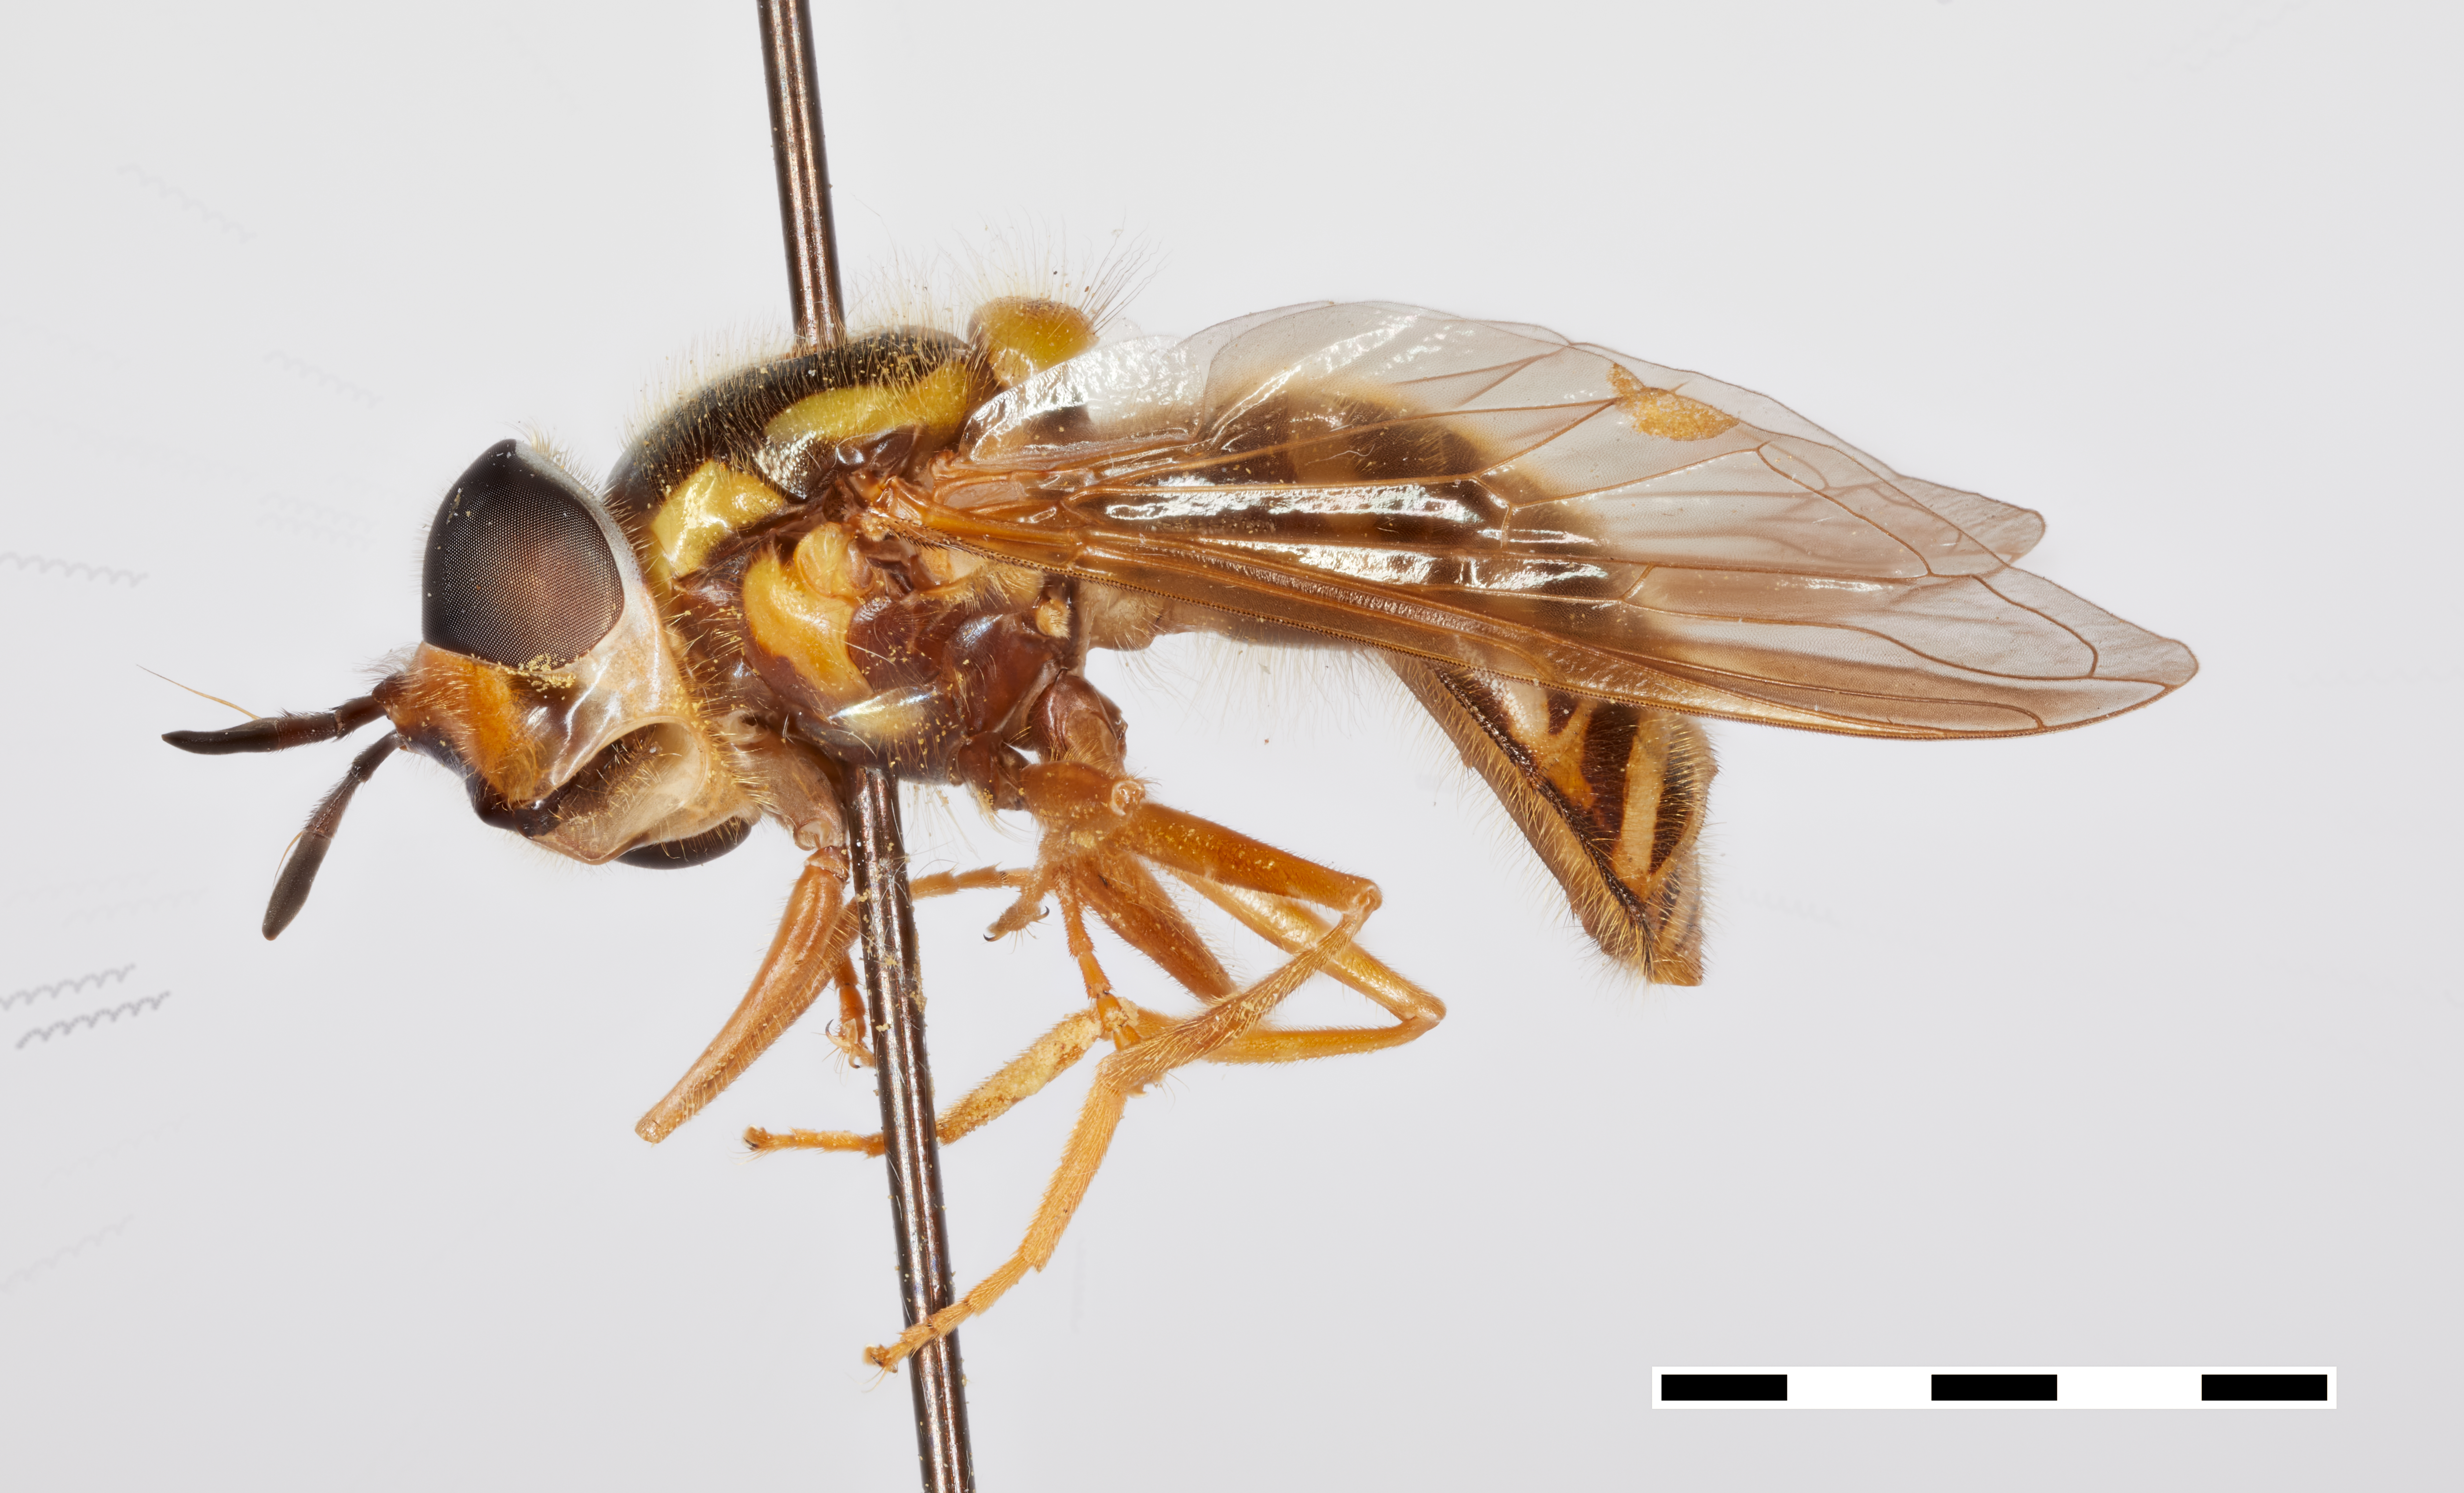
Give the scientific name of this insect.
Chrysotoxum radiosum
